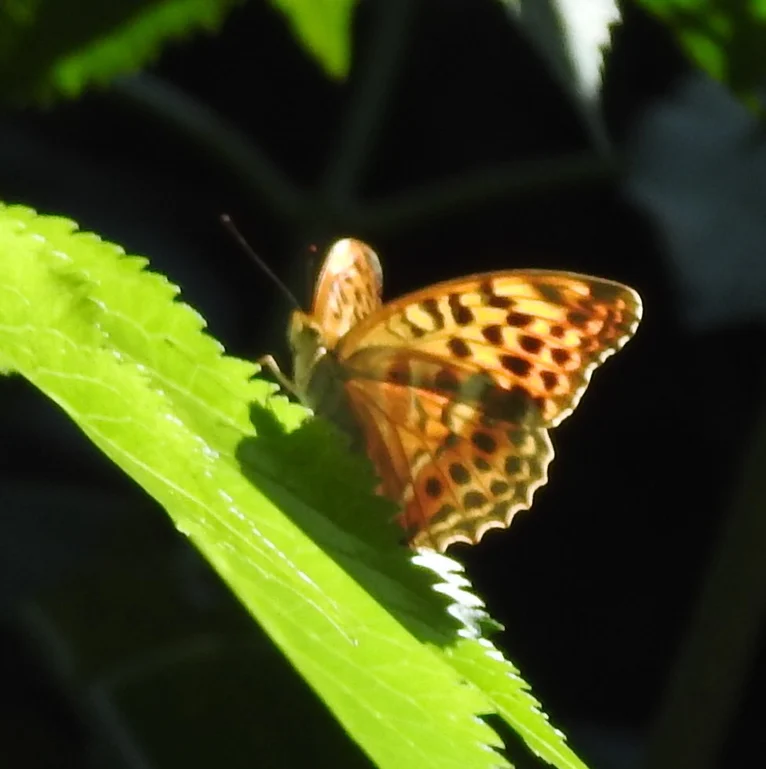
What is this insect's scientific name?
Argynnis paphia
